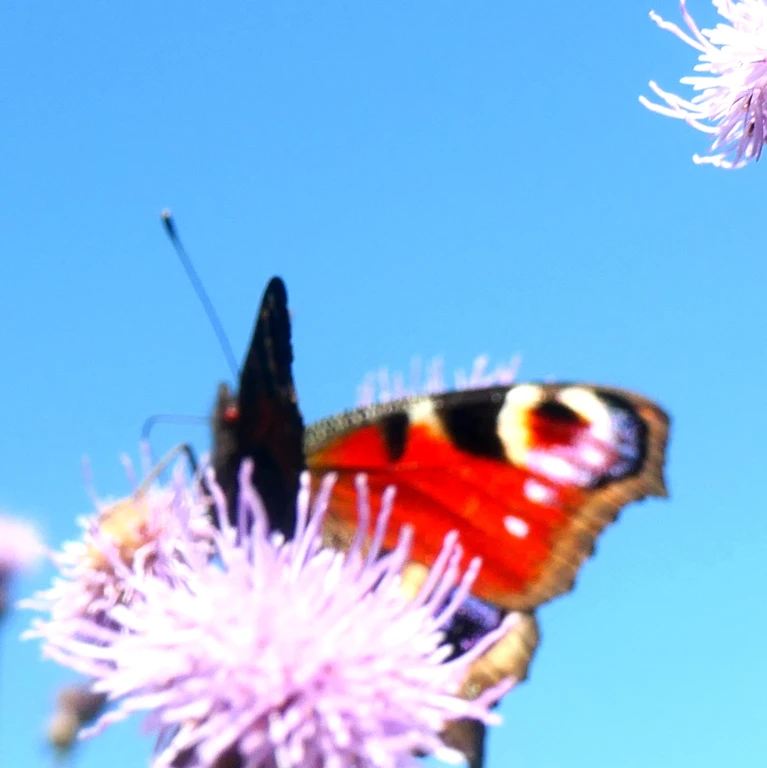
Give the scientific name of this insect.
Aglais io
